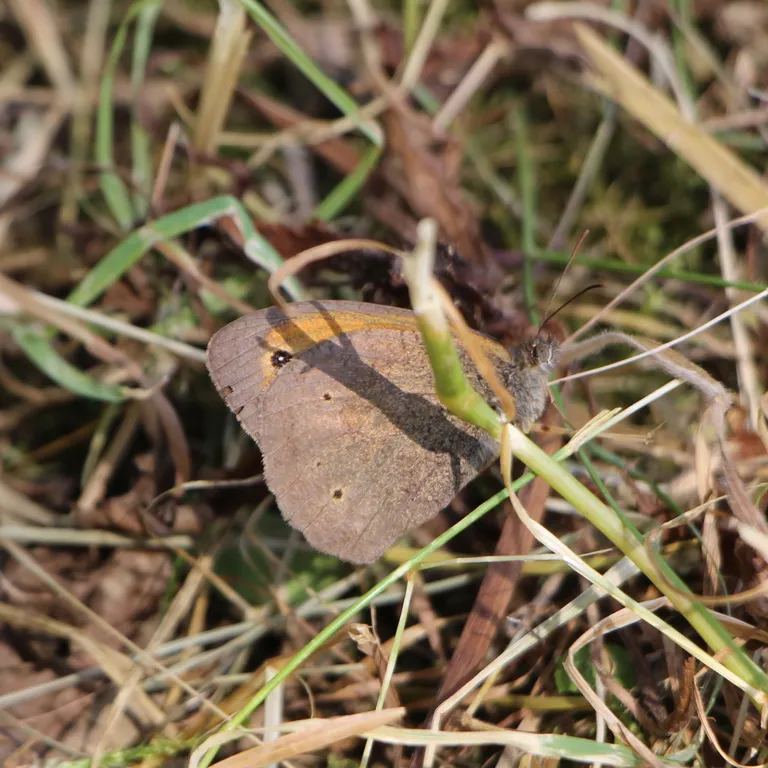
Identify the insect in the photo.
Maniola jurtina
